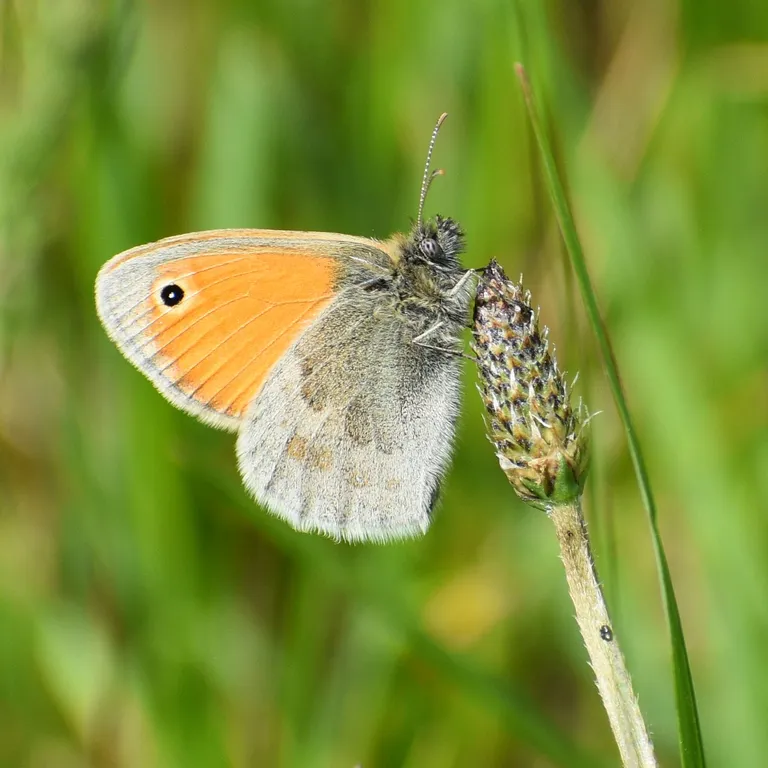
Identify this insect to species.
Coenonympha pamphilus
